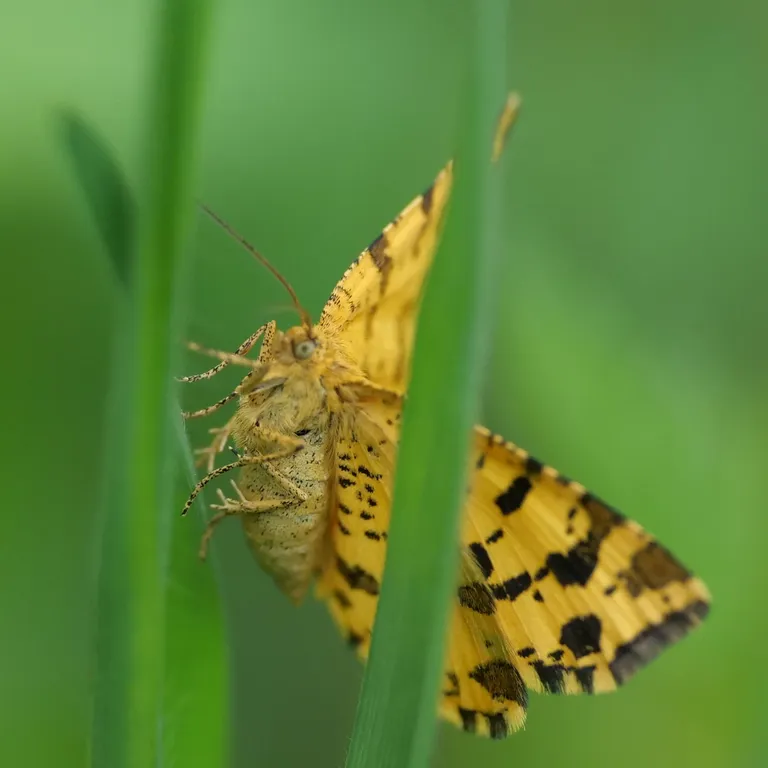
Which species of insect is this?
Pseudopanthera macularia
